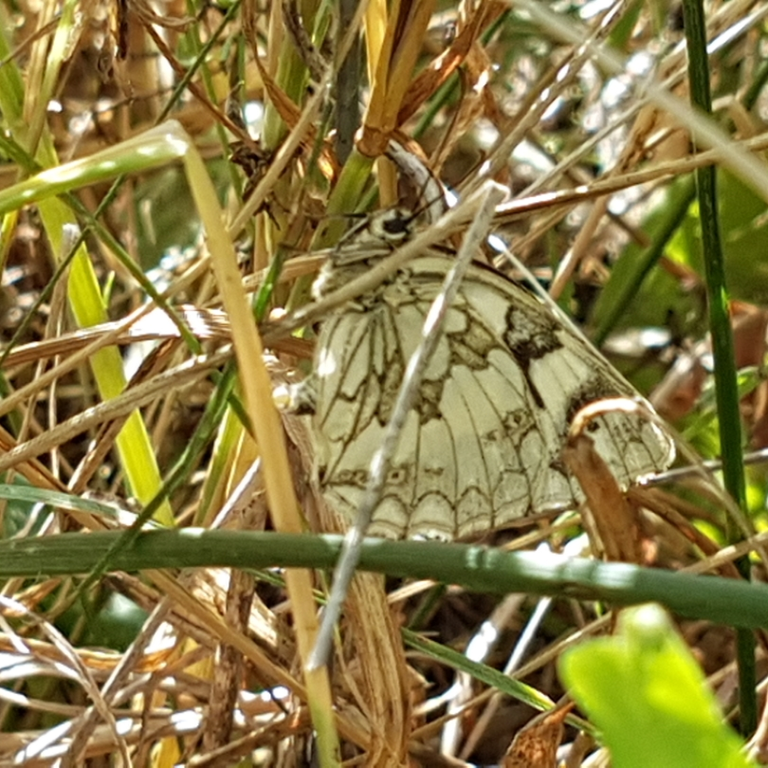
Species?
Melanargia galathea
